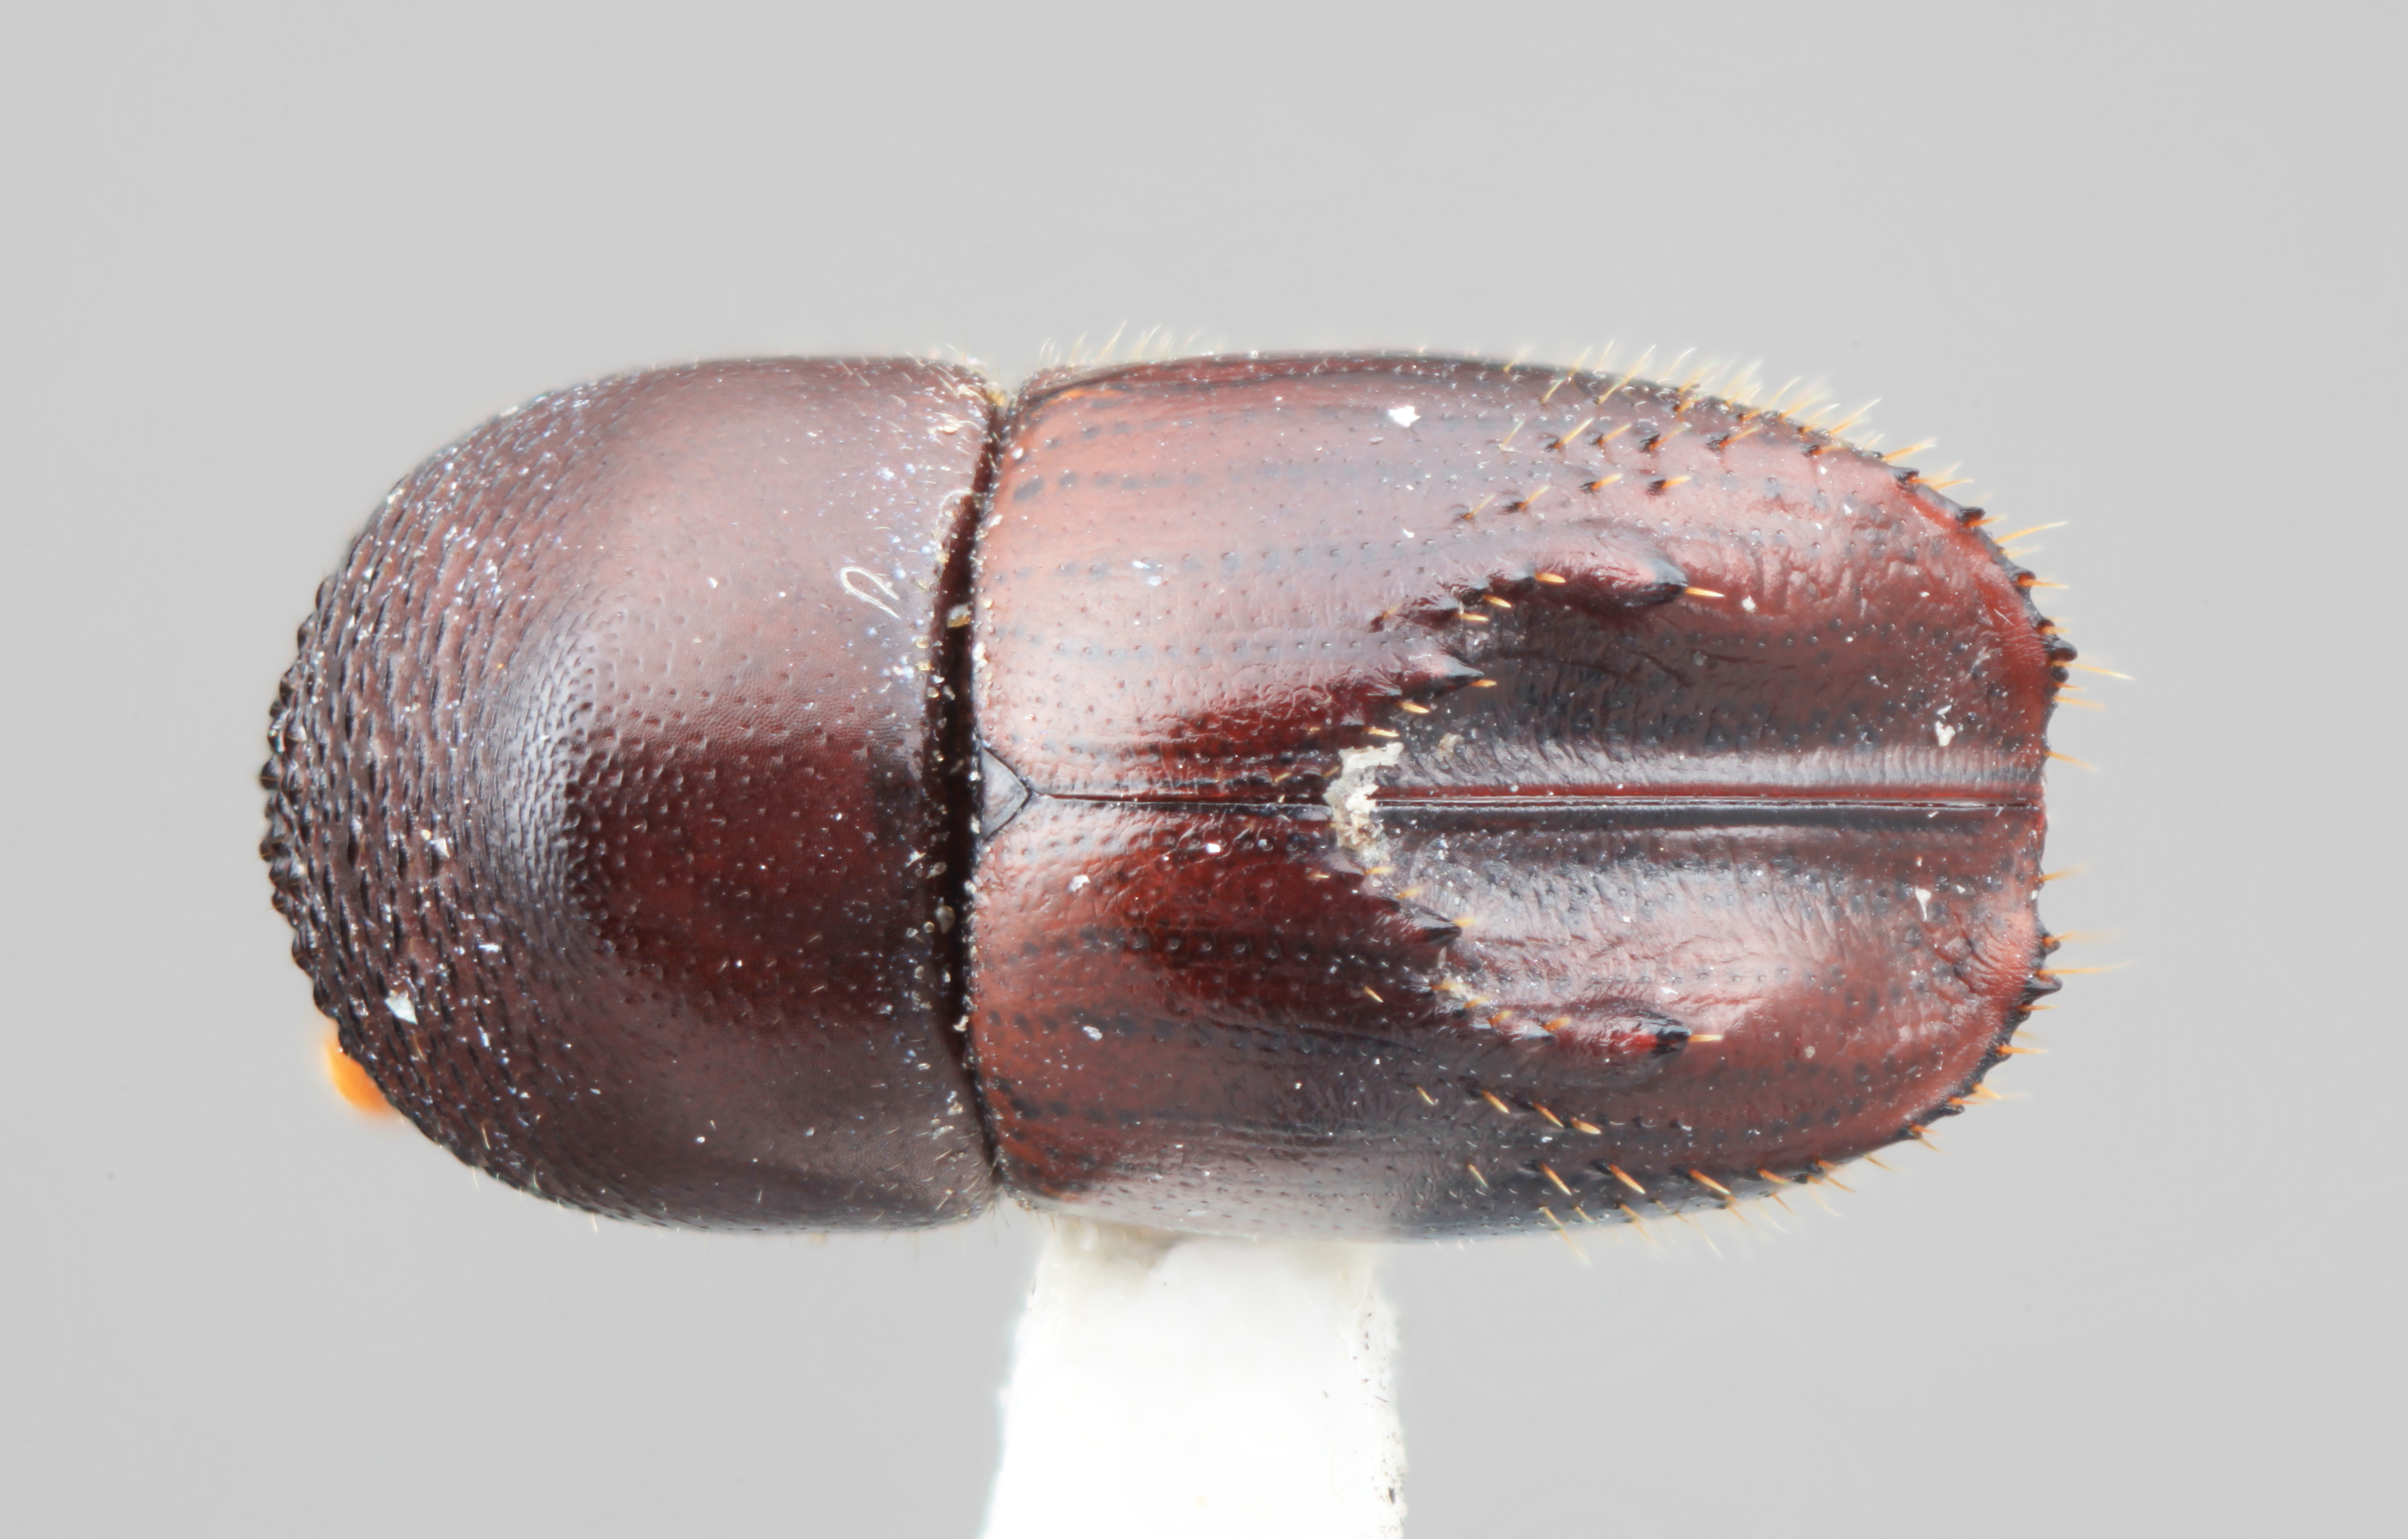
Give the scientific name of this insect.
Xyleborus sharpi
